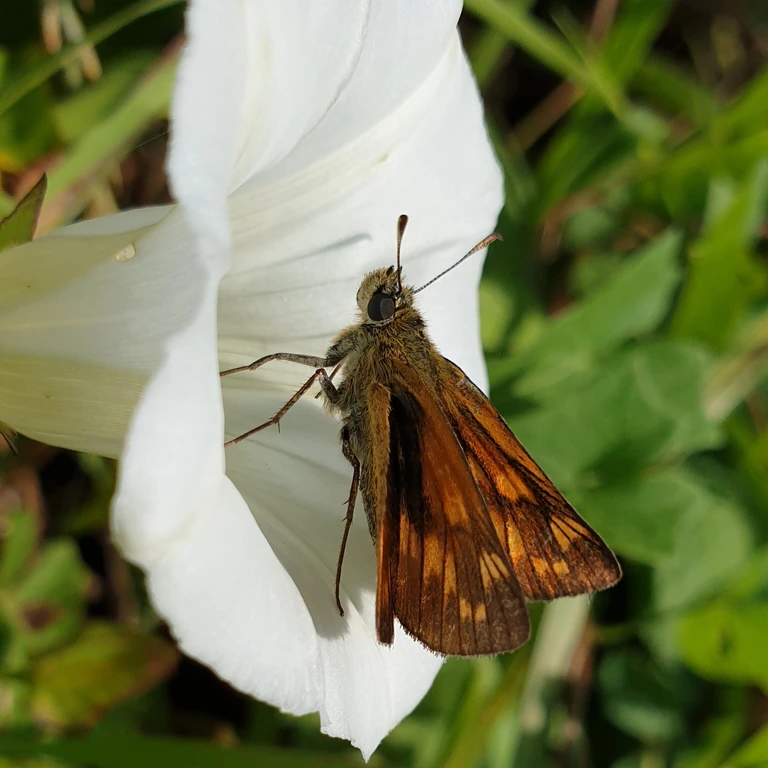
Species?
Ochlodes sylvanus (also Ochlodes venata)
